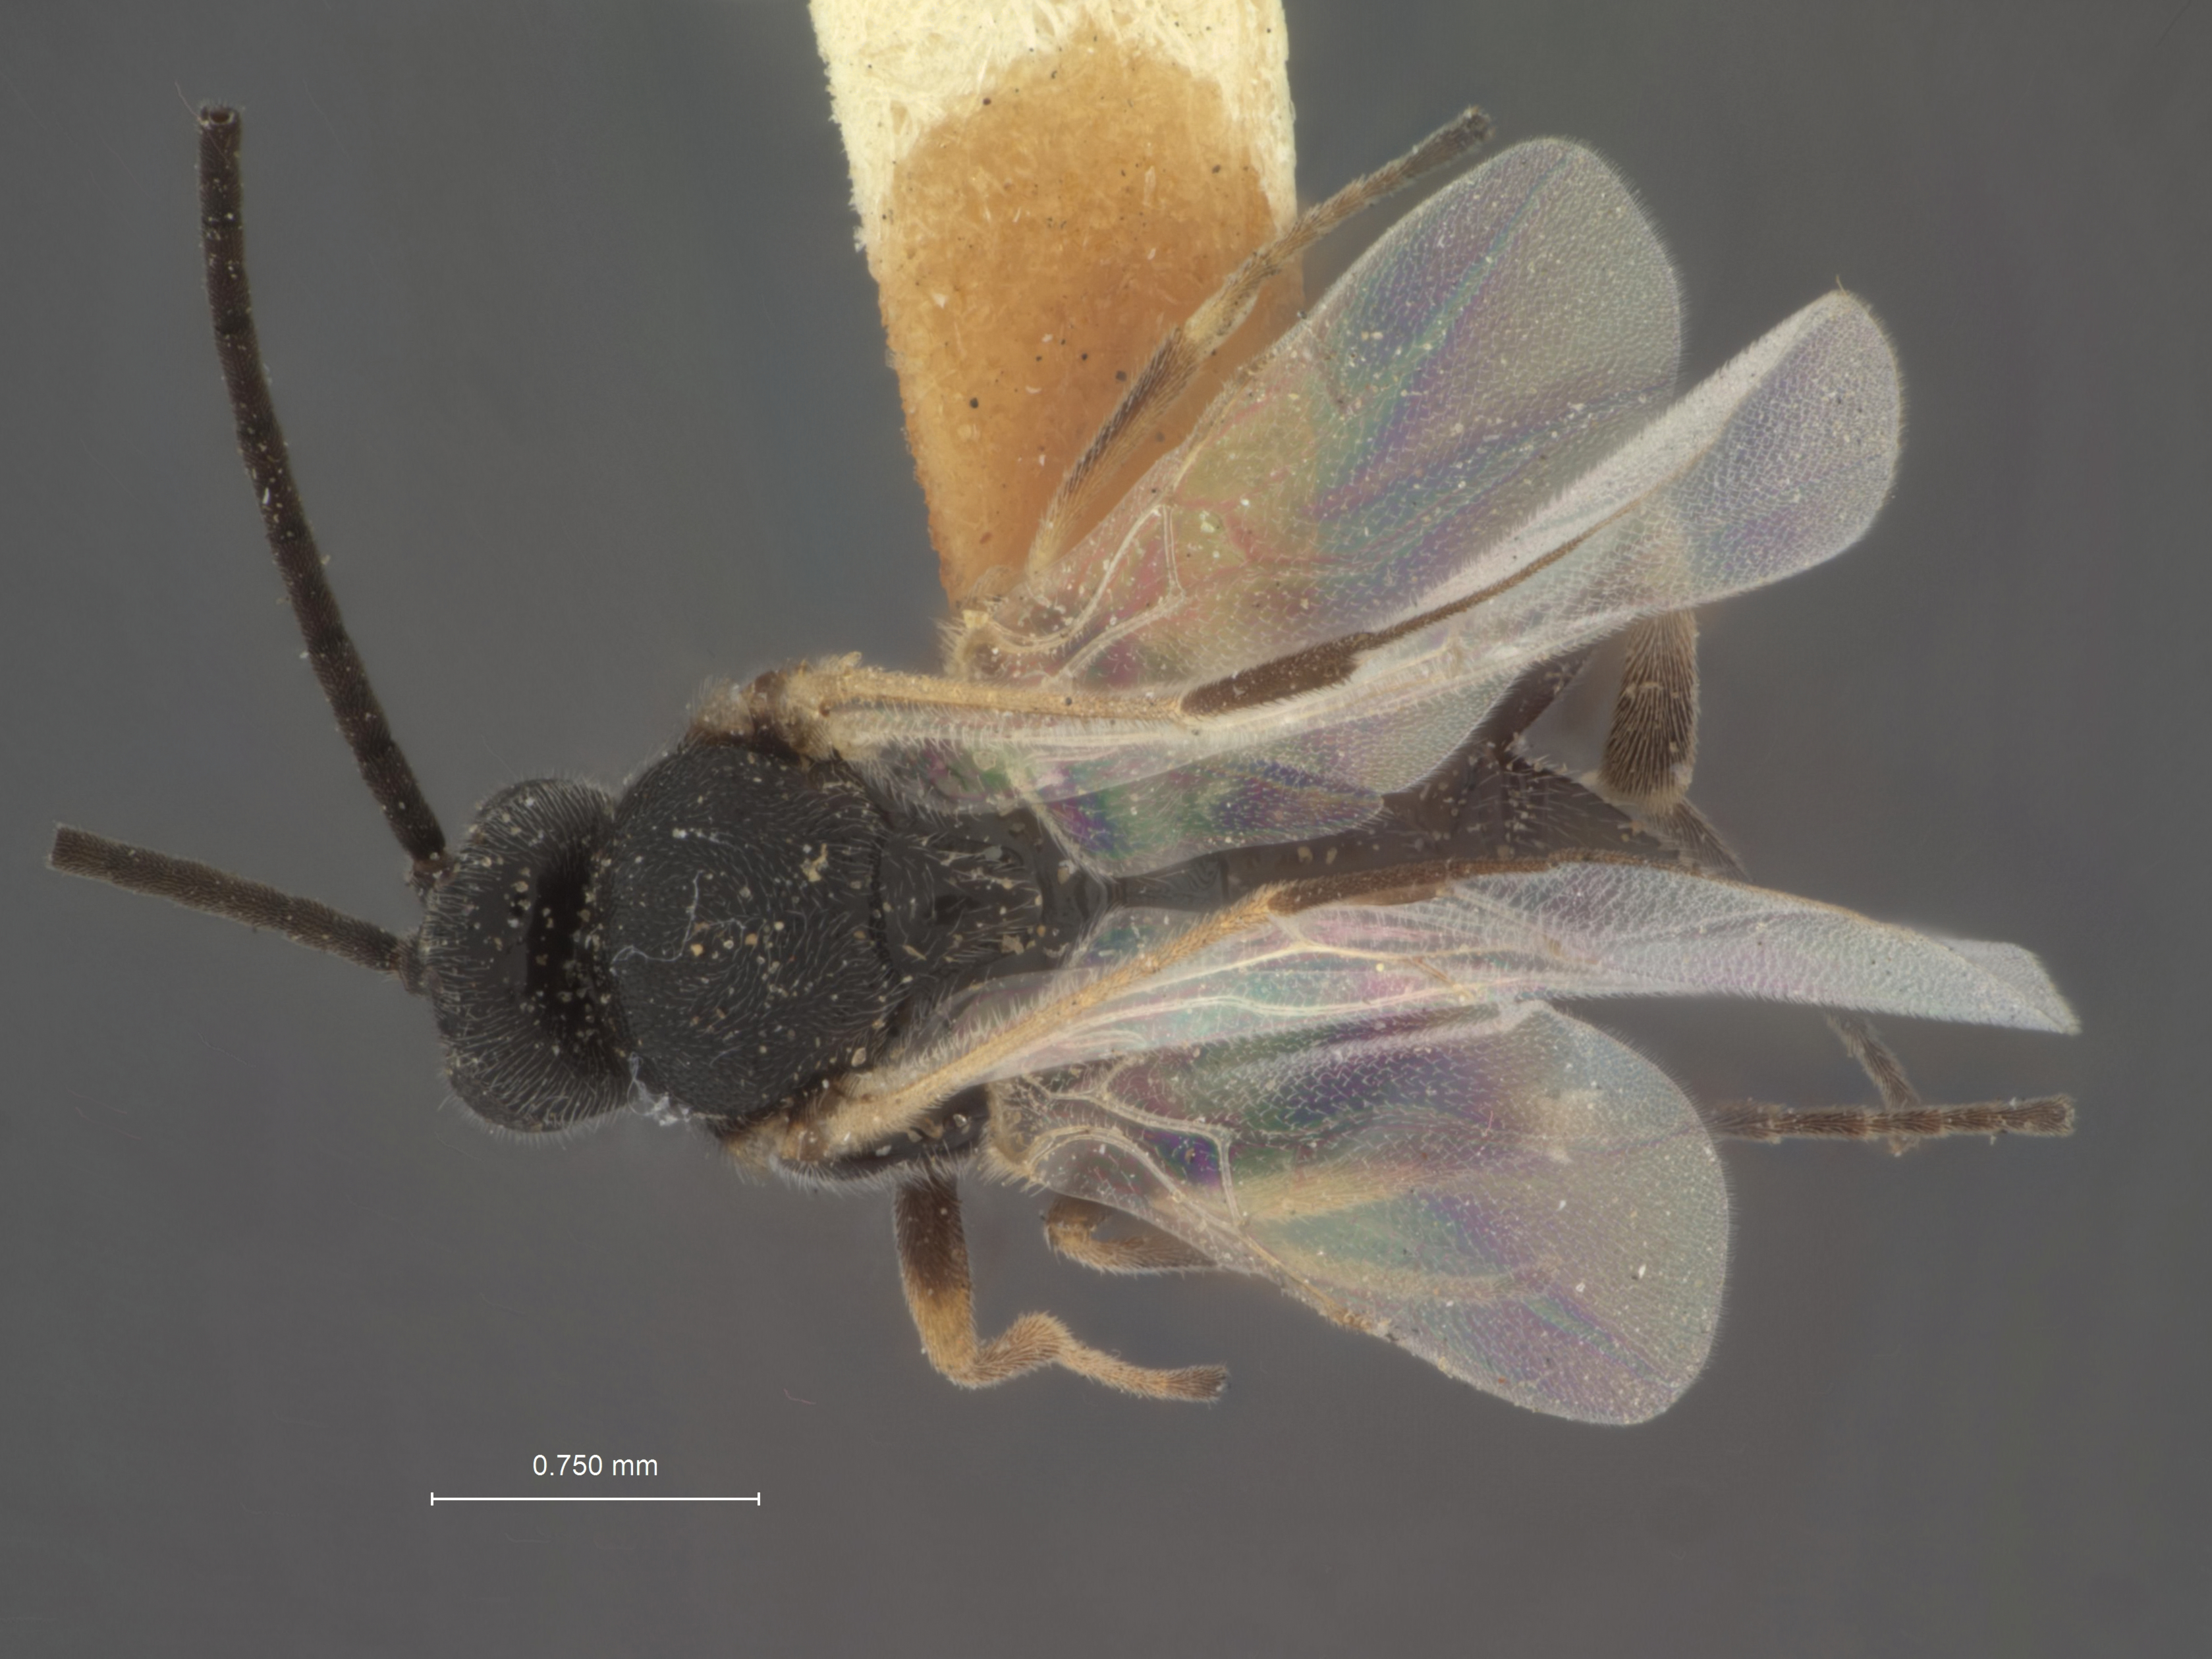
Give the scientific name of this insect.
Apanteles etiellae
